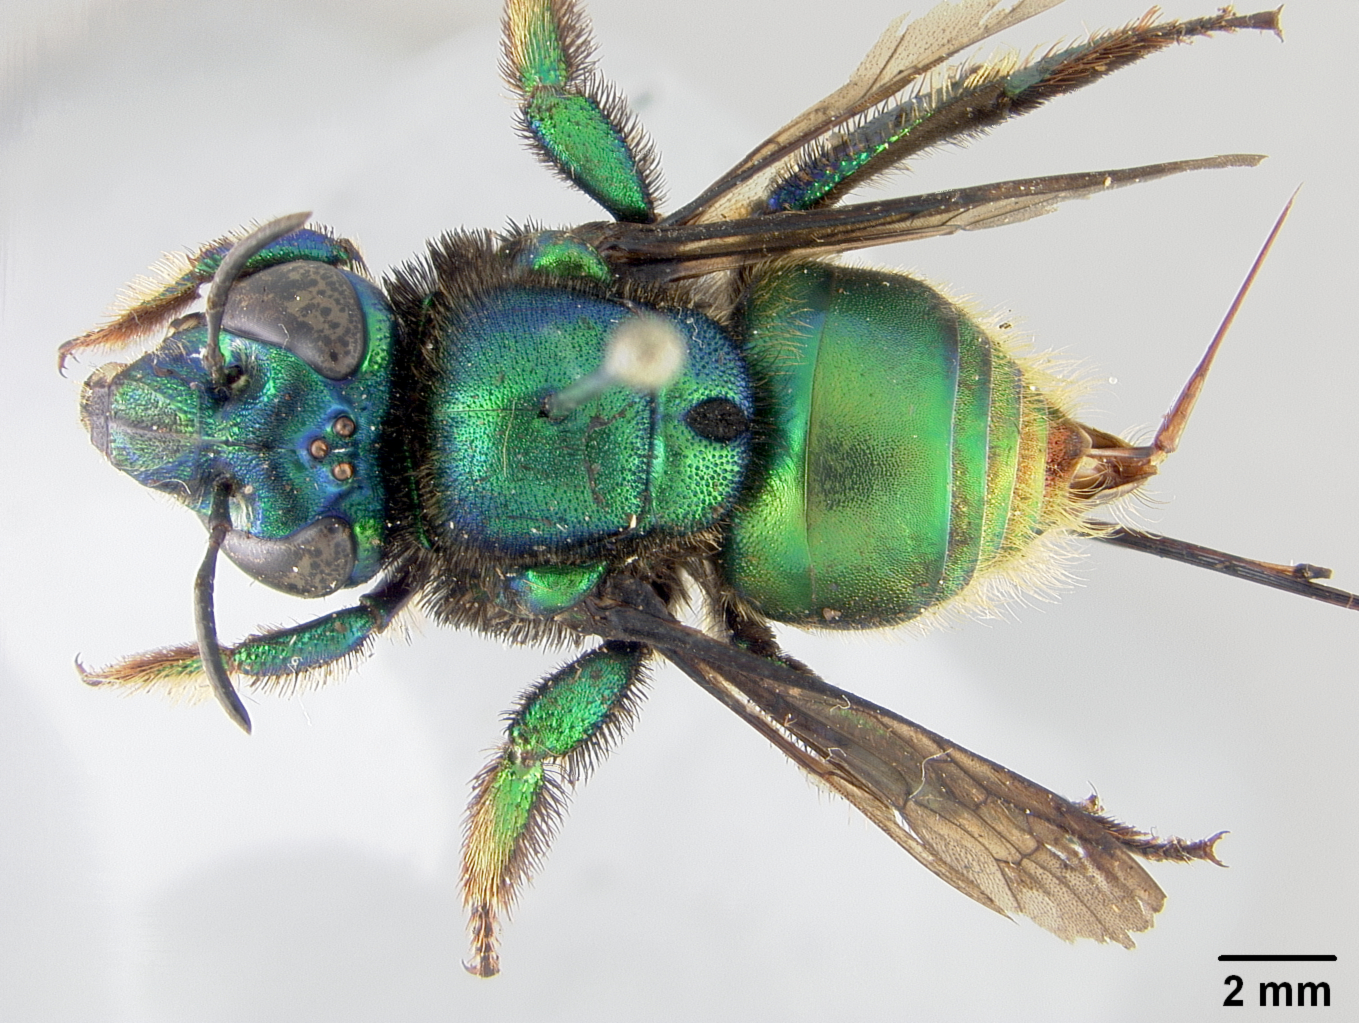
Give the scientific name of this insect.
Euglossa lugubris
